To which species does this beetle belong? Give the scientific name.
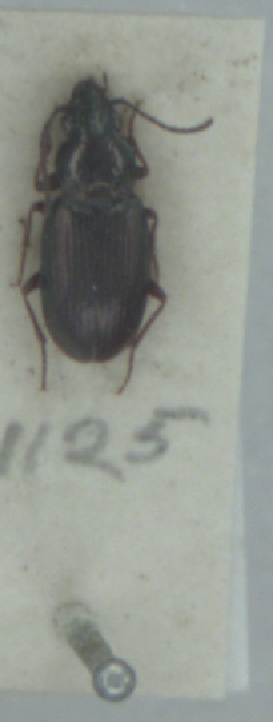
Pogonus chalceus
